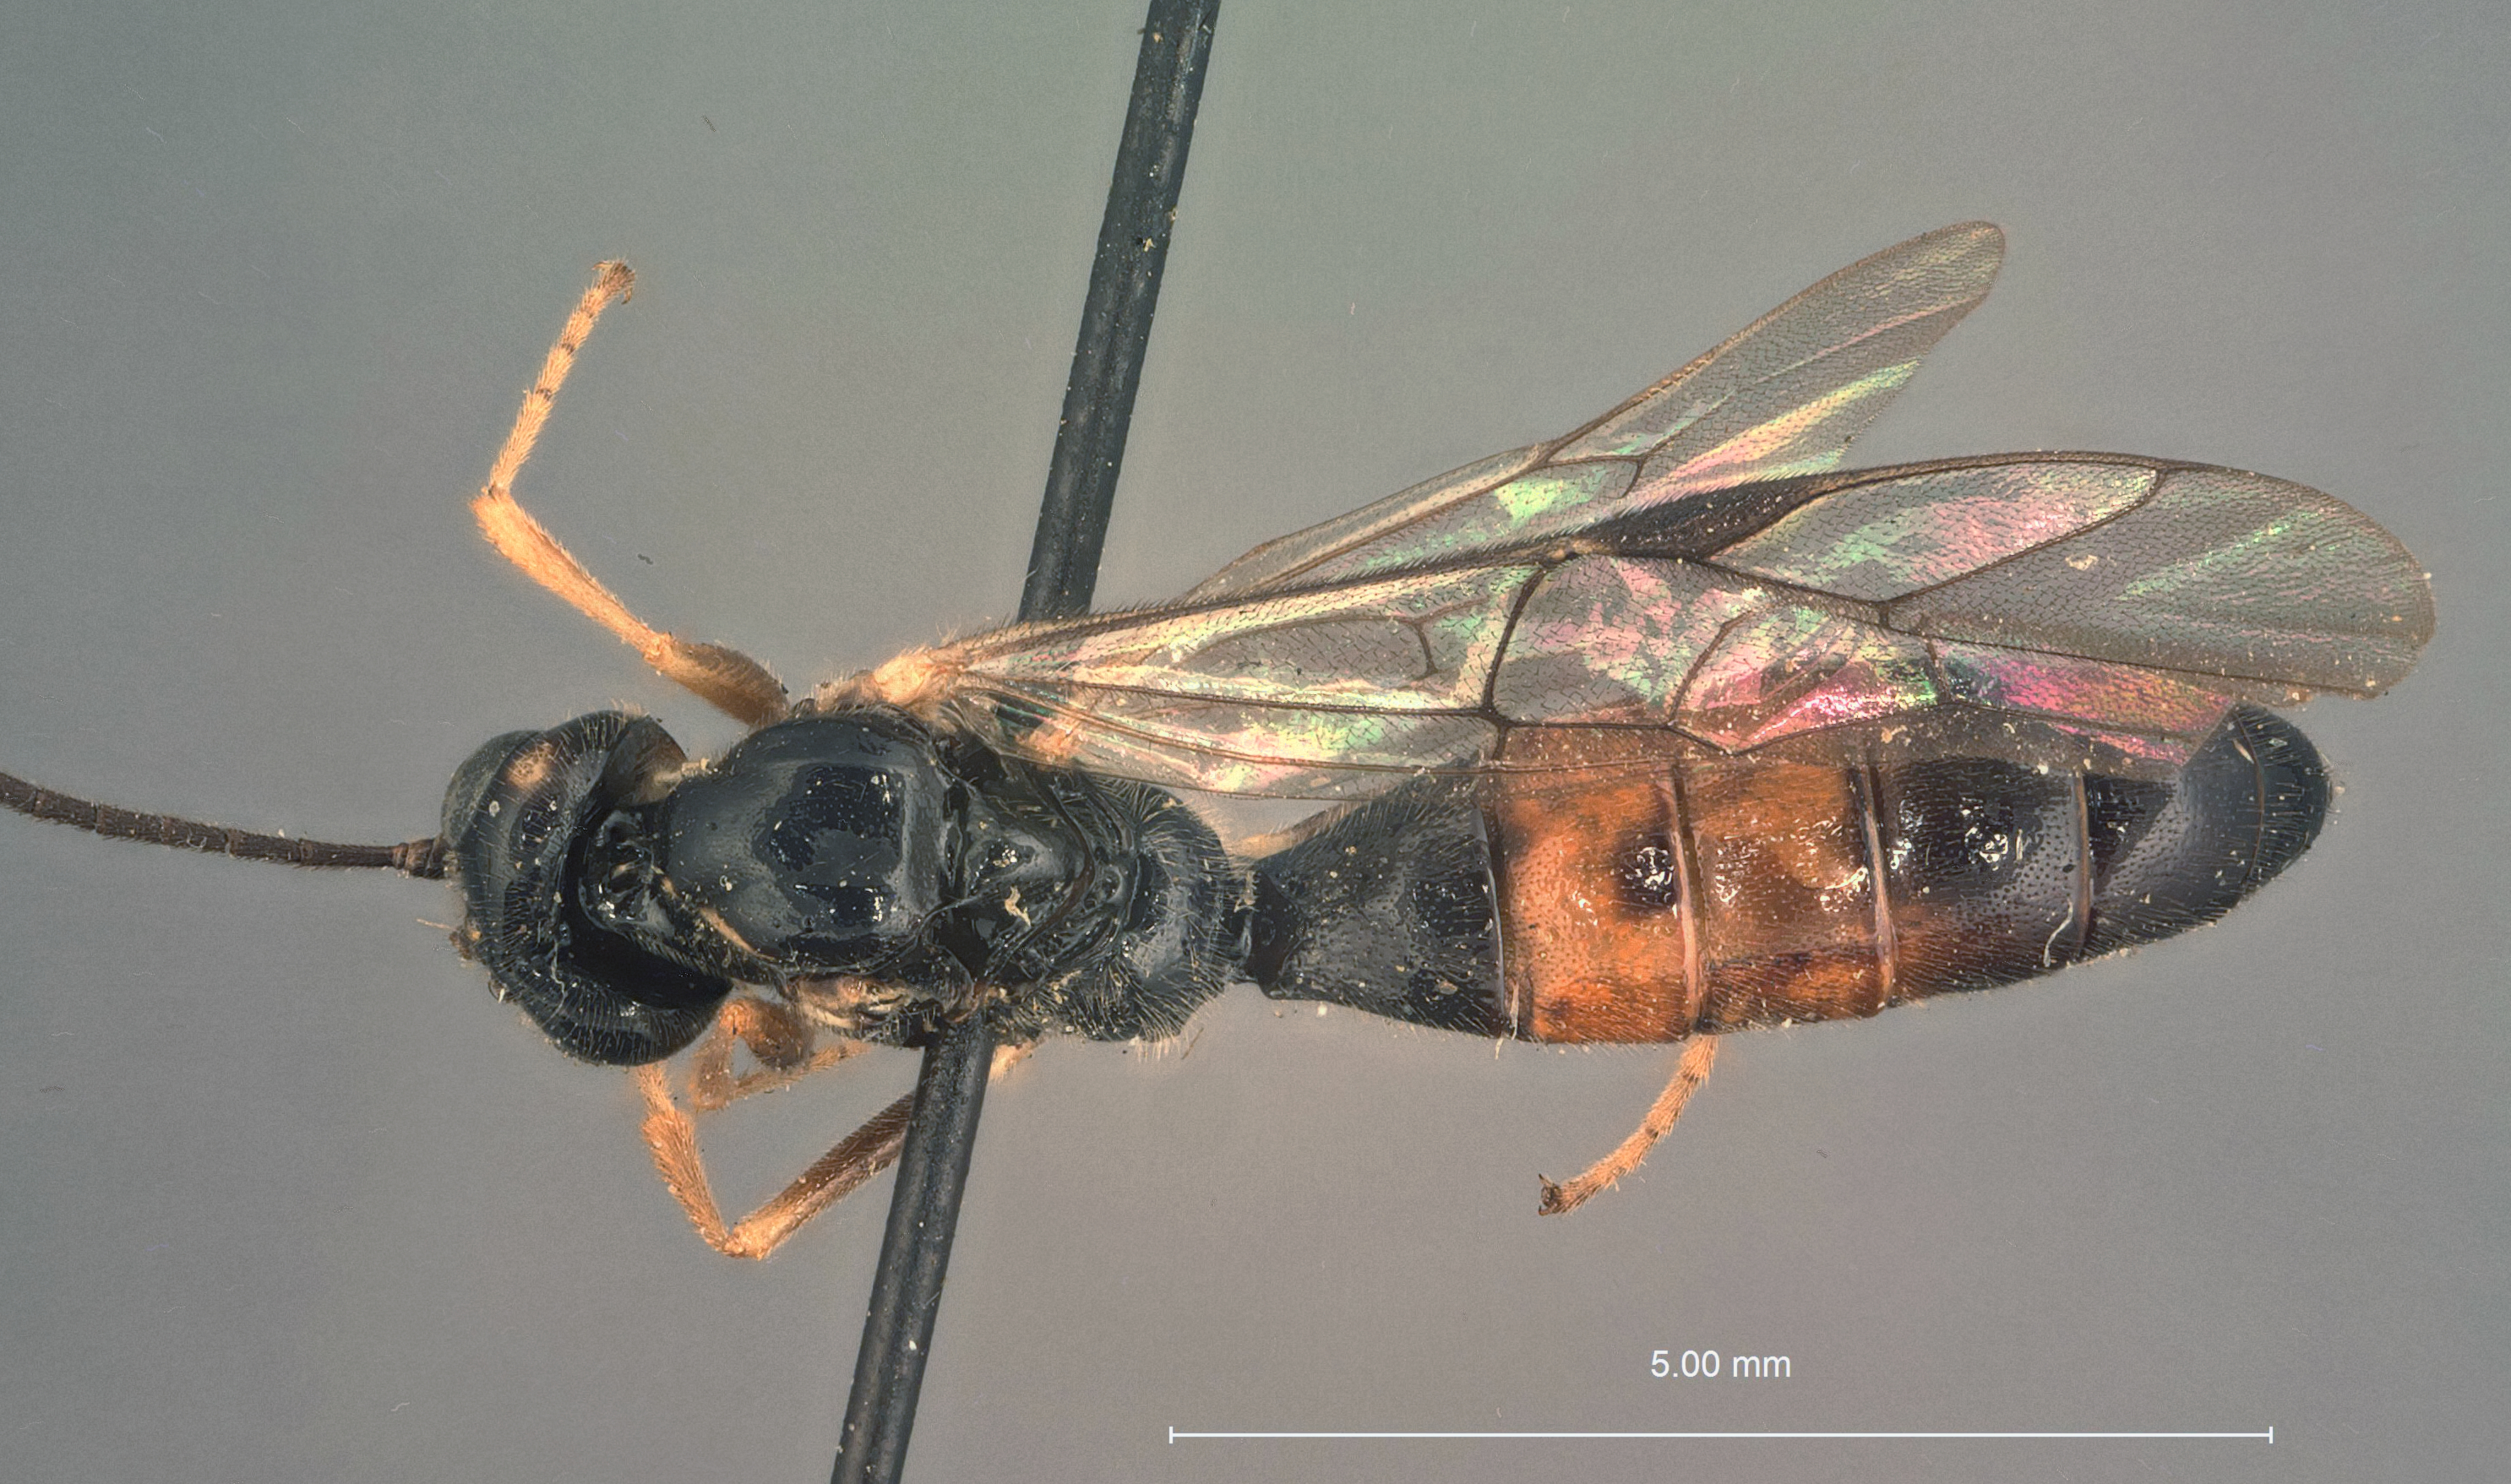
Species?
Asthenara ruficincta
